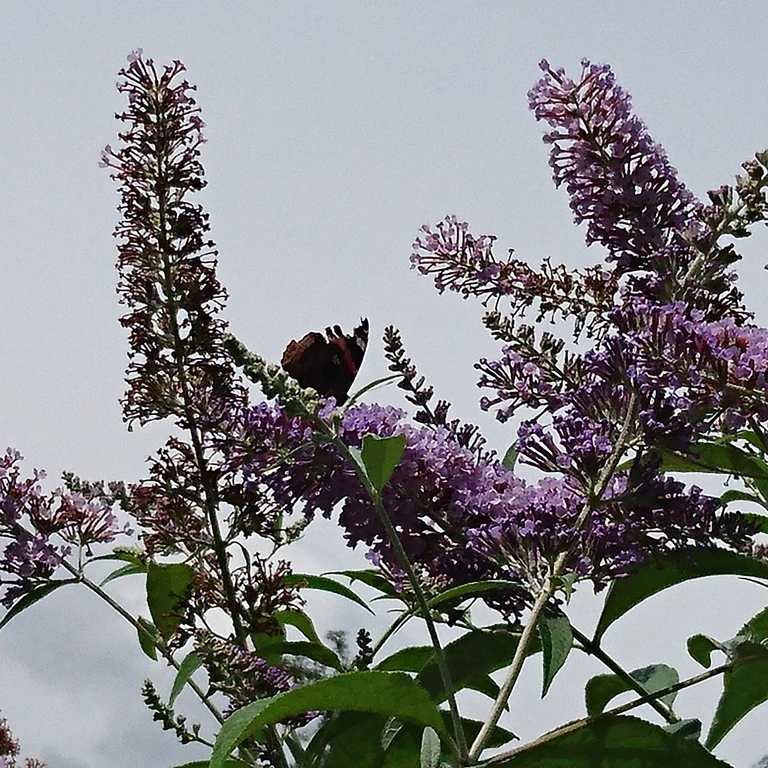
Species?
Vanessa atalanta
